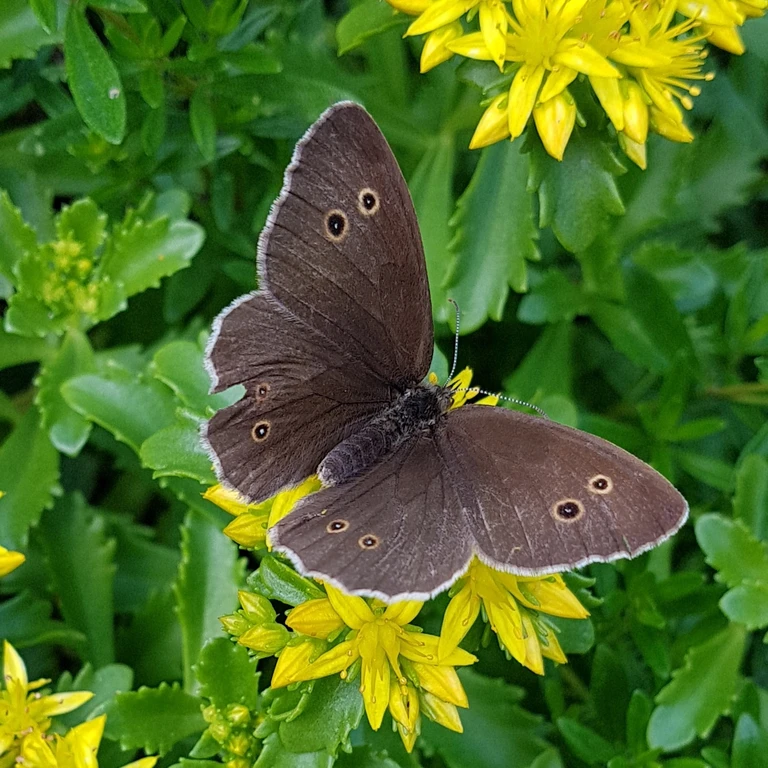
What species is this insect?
Aphantopus hyperantus
